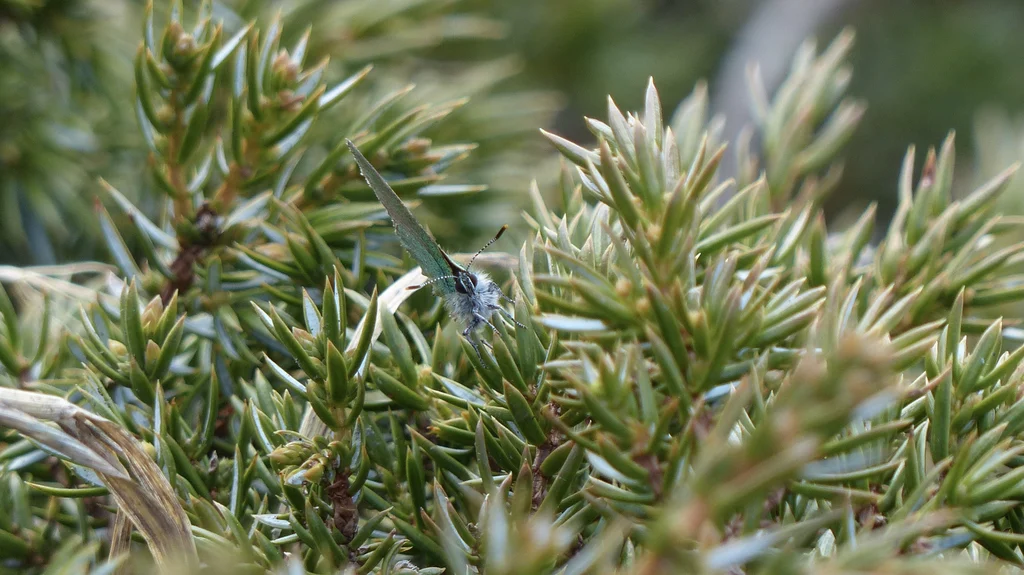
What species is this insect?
Callophrys rubi
